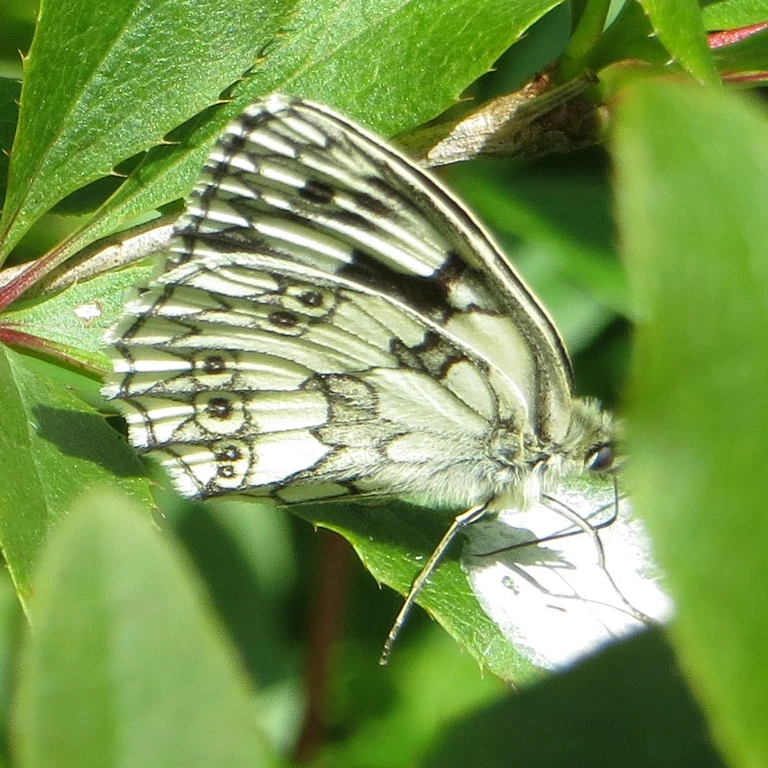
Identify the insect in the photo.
Melanargia galathea
